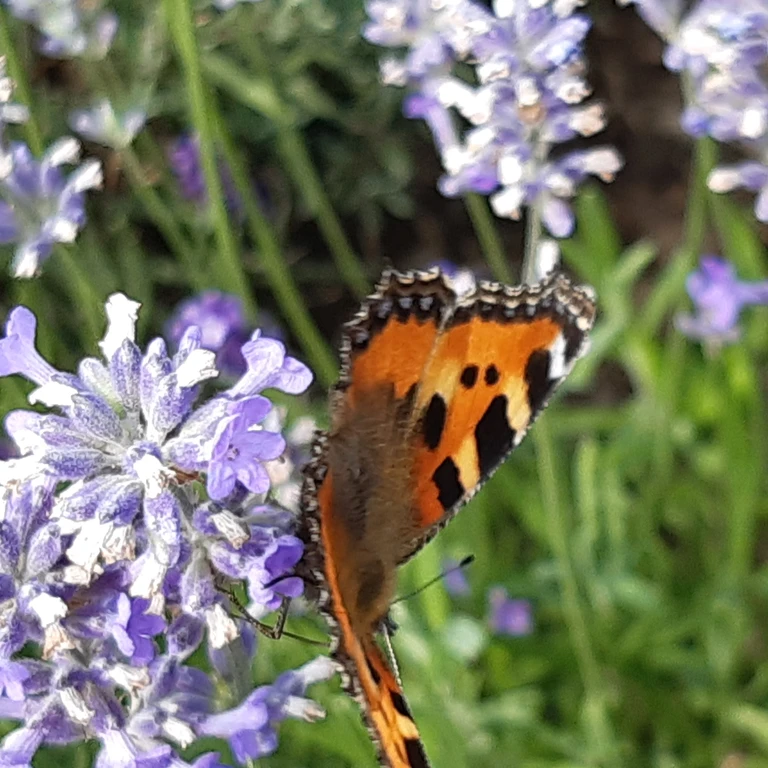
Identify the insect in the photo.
Aglais urticae
